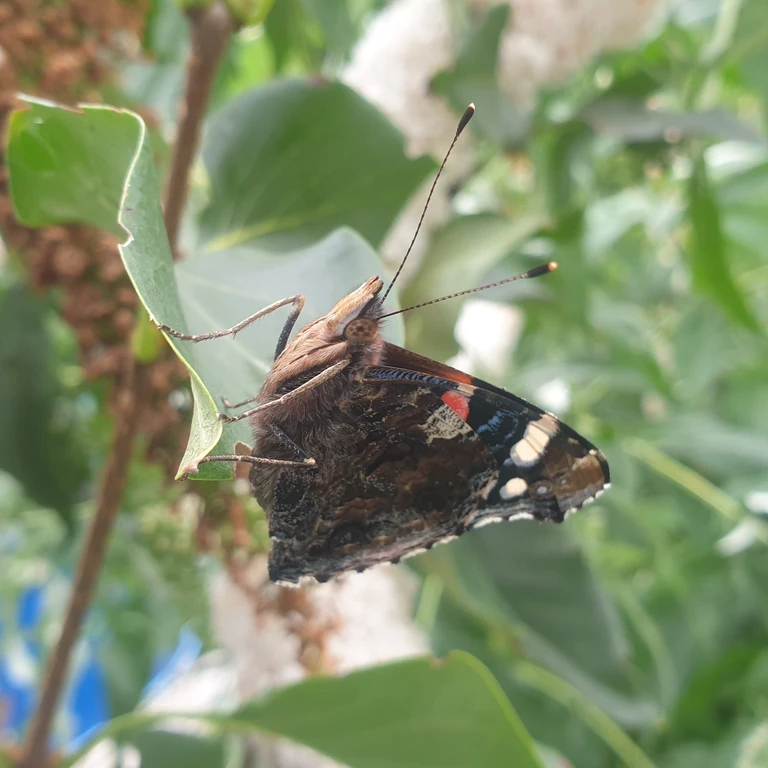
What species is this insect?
Vanessa atalanta
